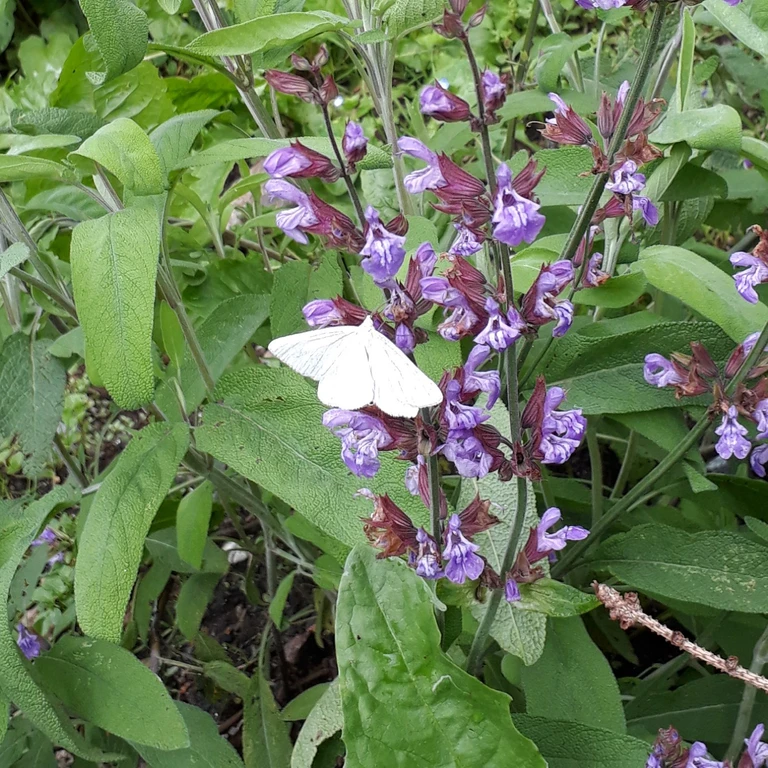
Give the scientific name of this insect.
Siona lineata
